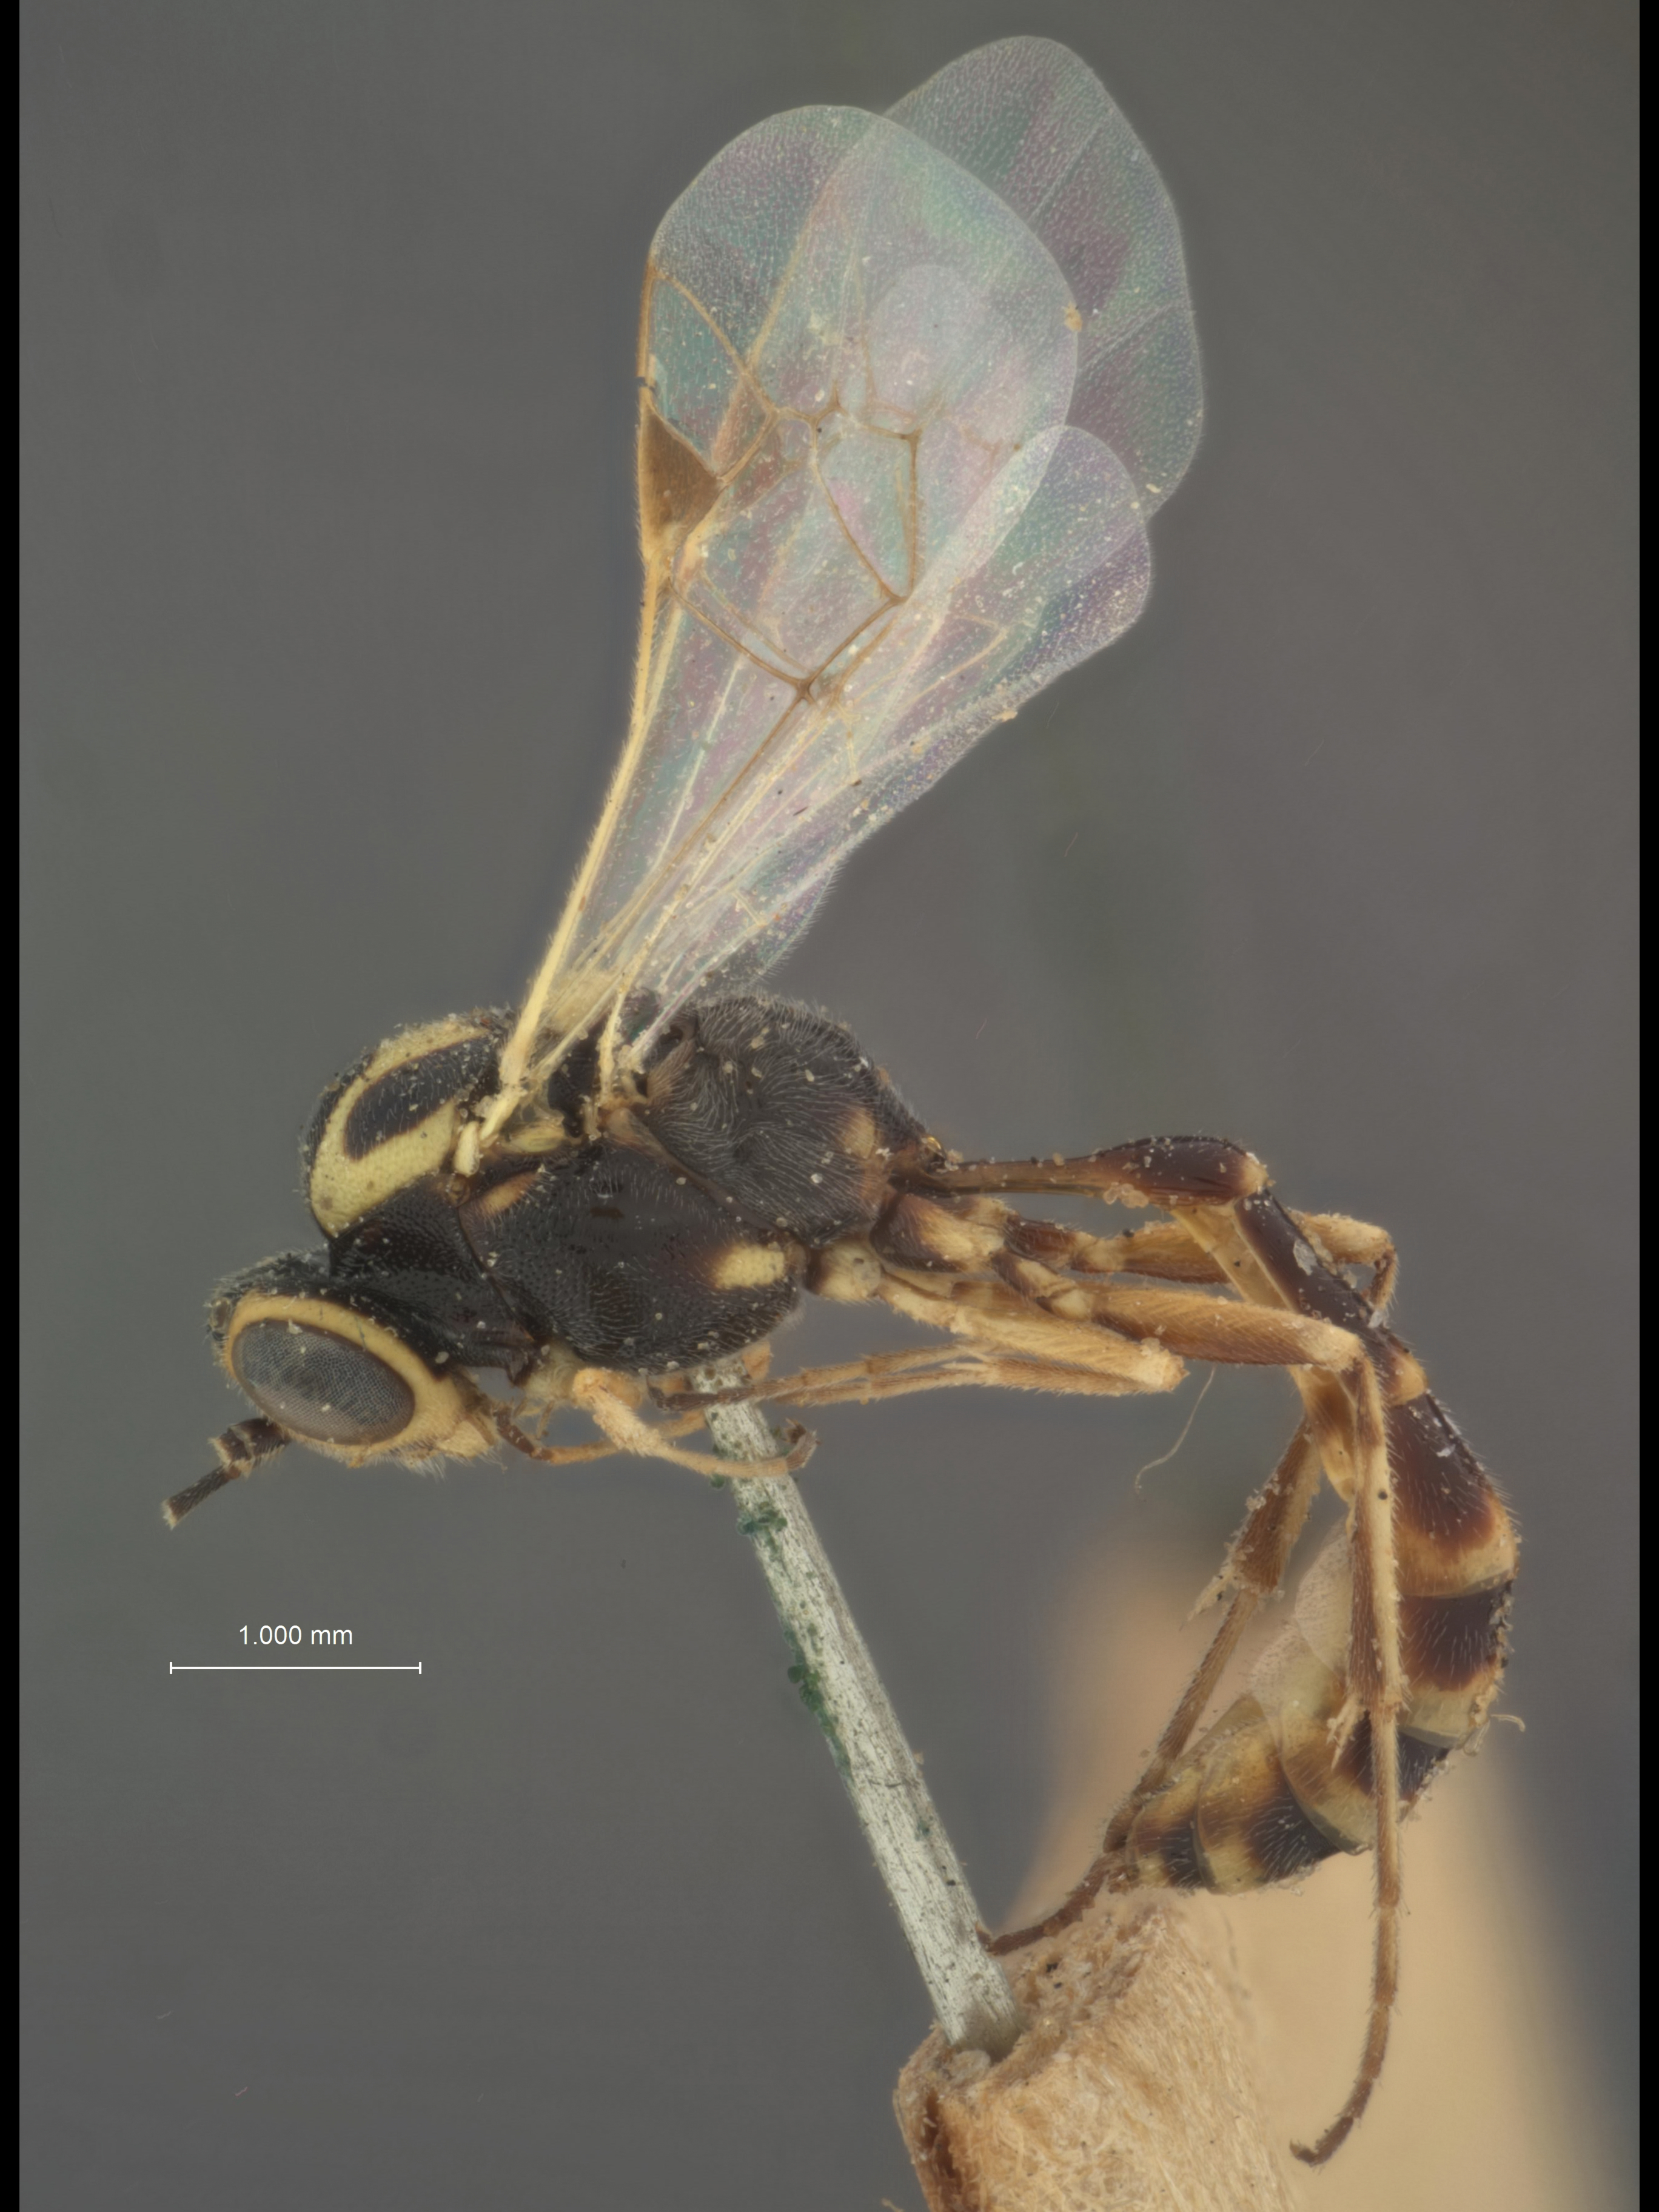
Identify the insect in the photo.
Cremastus ashmeadii
